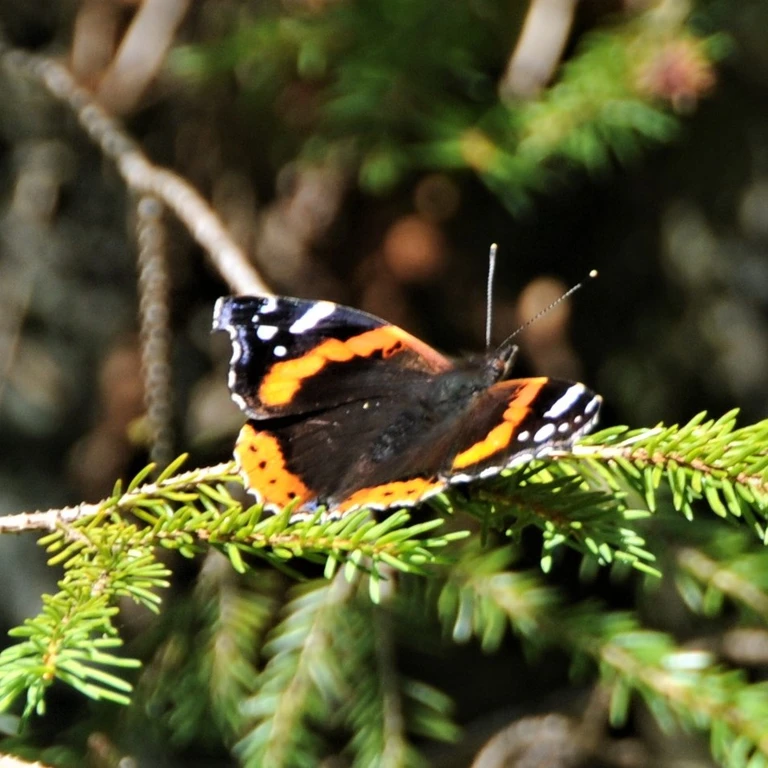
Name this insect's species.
Vanessa atalanta
